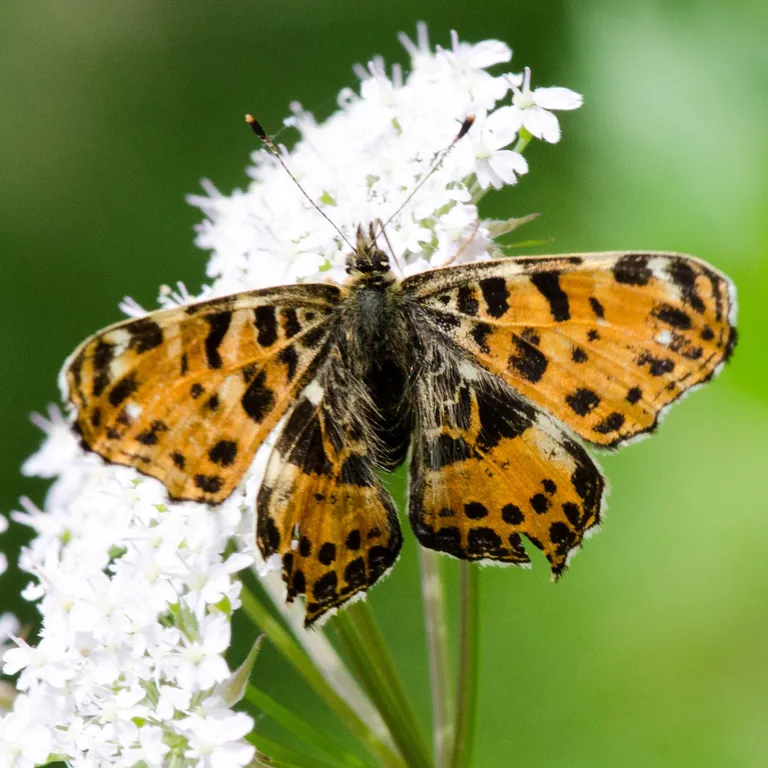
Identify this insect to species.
Araschnia levana
